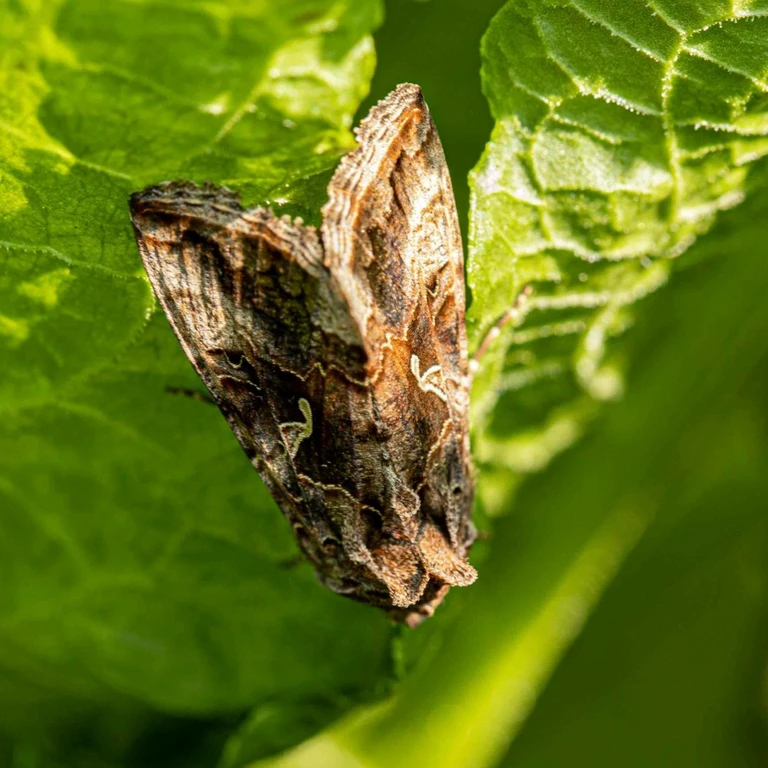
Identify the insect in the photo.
Autographa gamma
